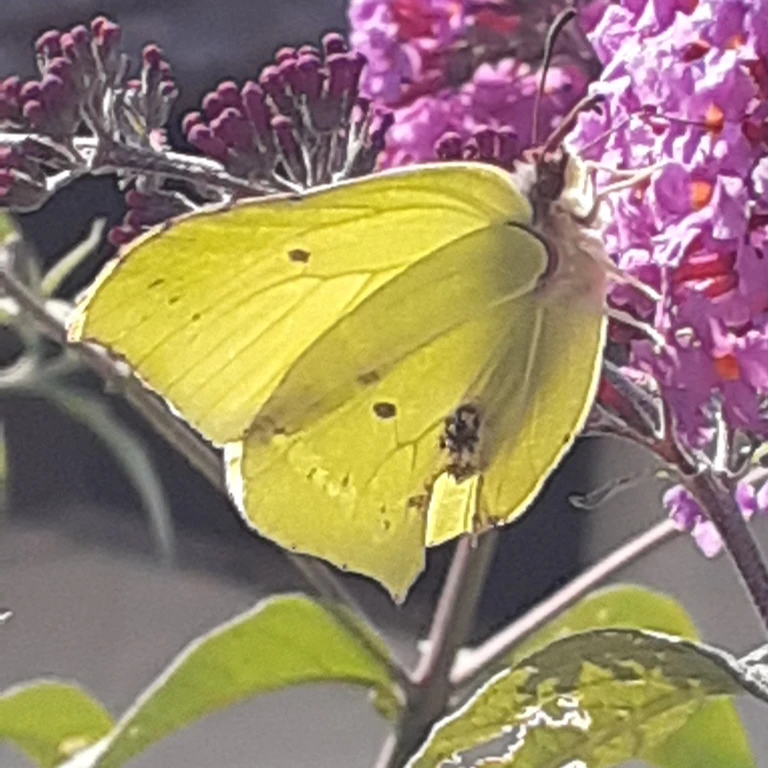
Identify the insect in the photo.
Gonepteryx rhamni
